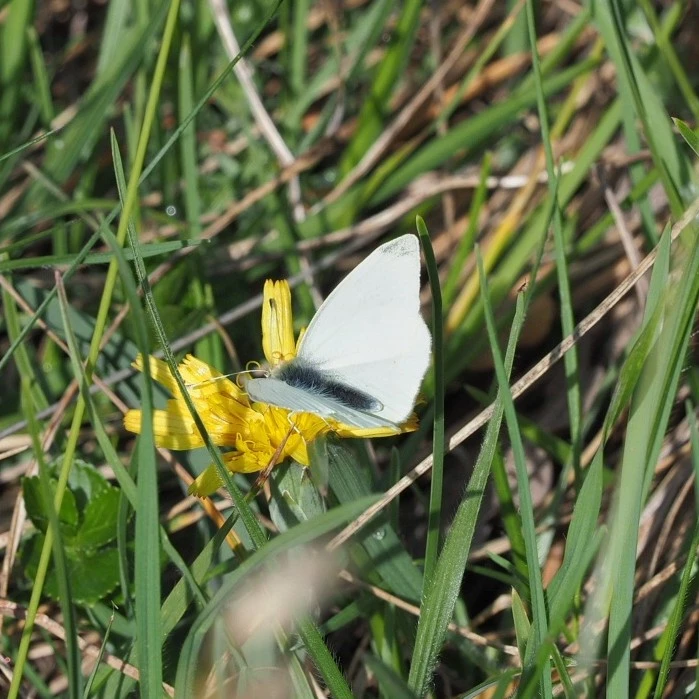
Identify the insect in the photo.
Pieris rapae
